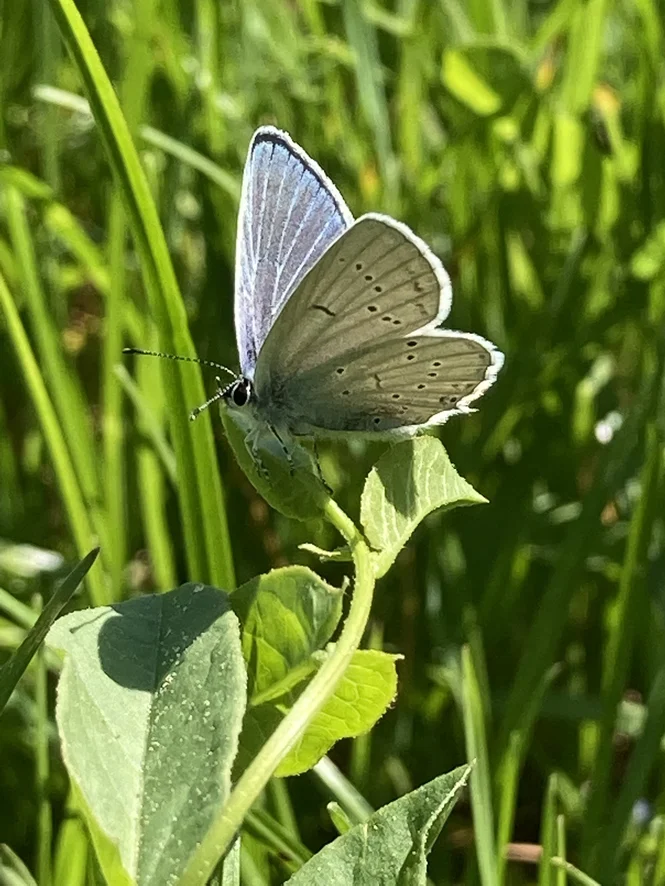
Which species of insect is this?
Cupido decolorata (also Elkalyce decolorata)
